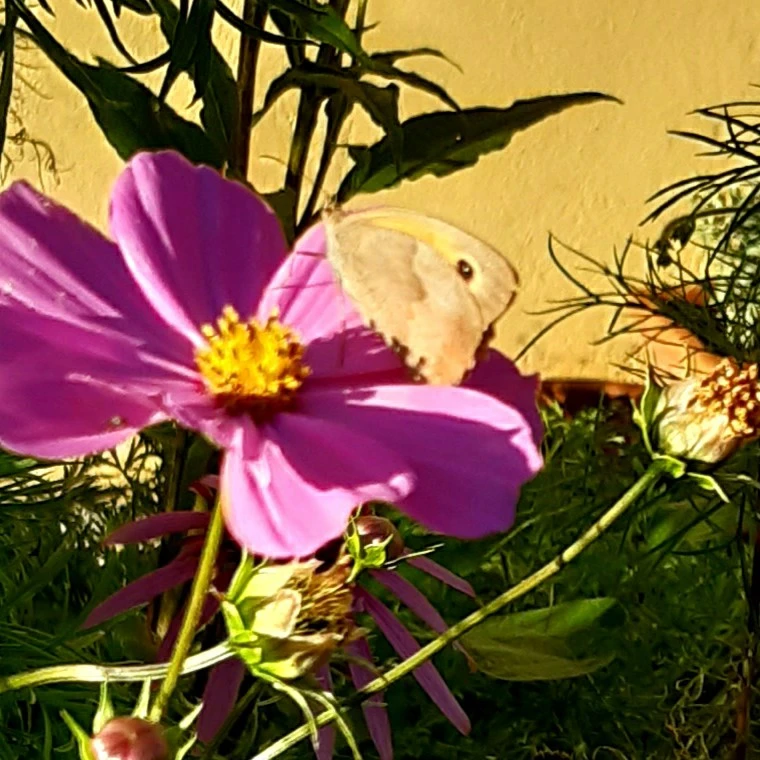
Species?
Maniola jurtina
